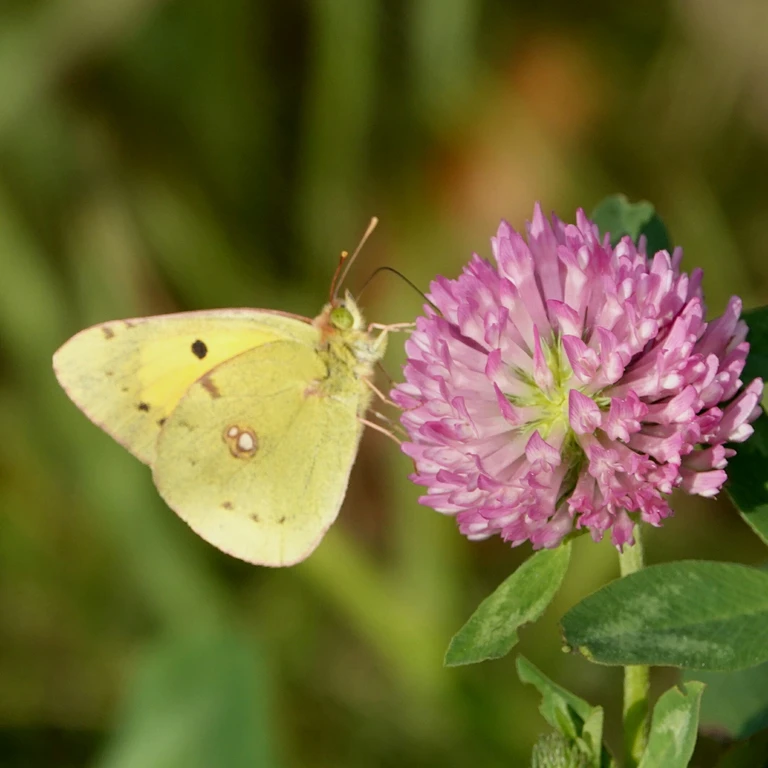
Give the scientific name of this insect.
Colias croceus
